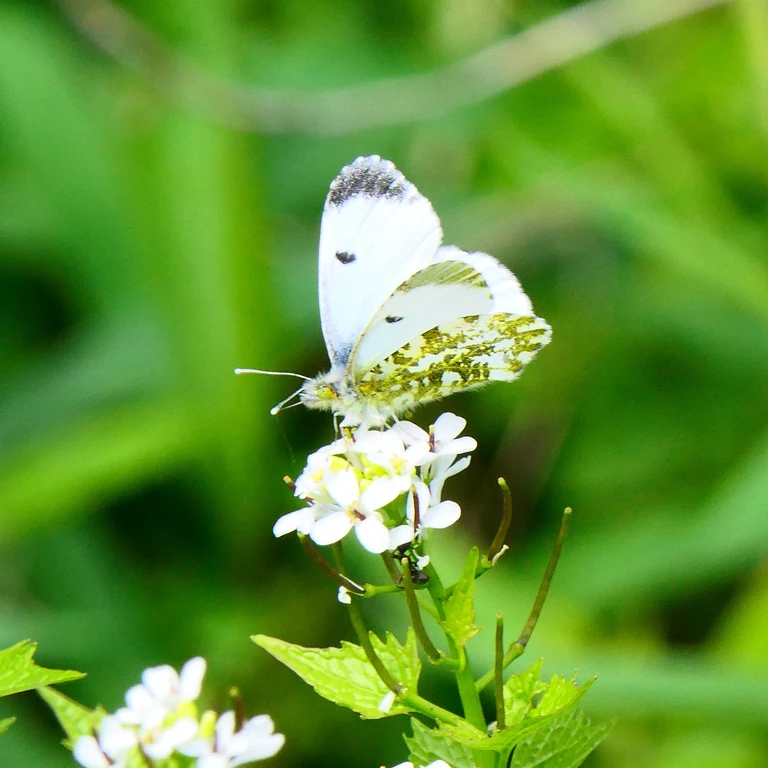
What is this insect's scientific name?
Anthocharis cardamines
